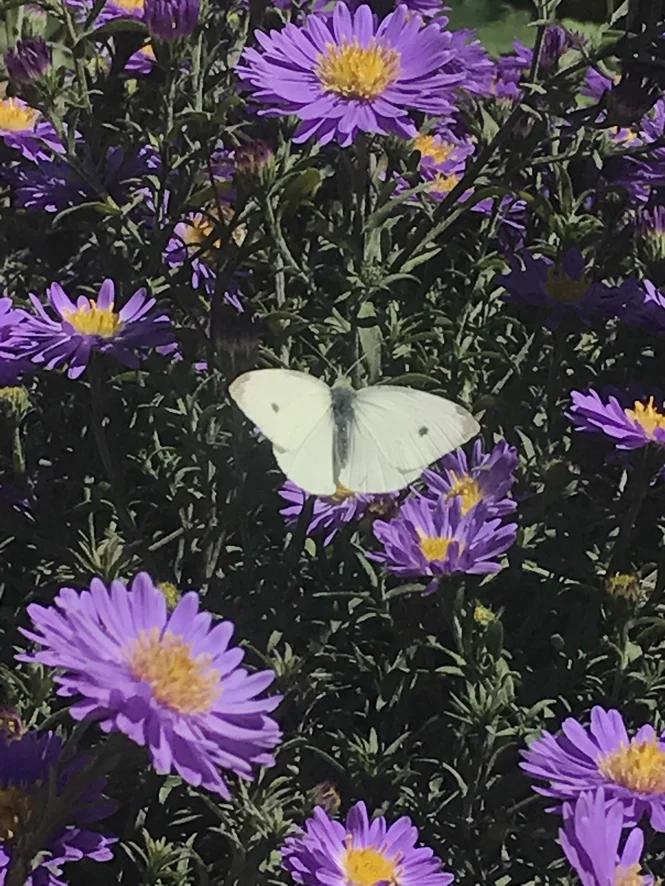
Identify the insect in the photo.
Pieris rapae
